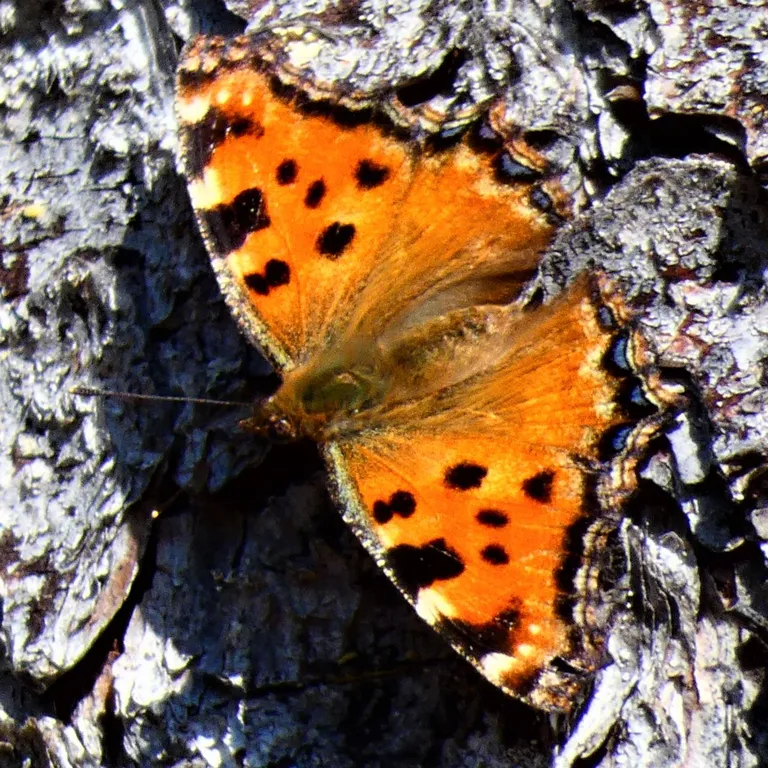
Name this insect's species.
Nymphalis polychloros
